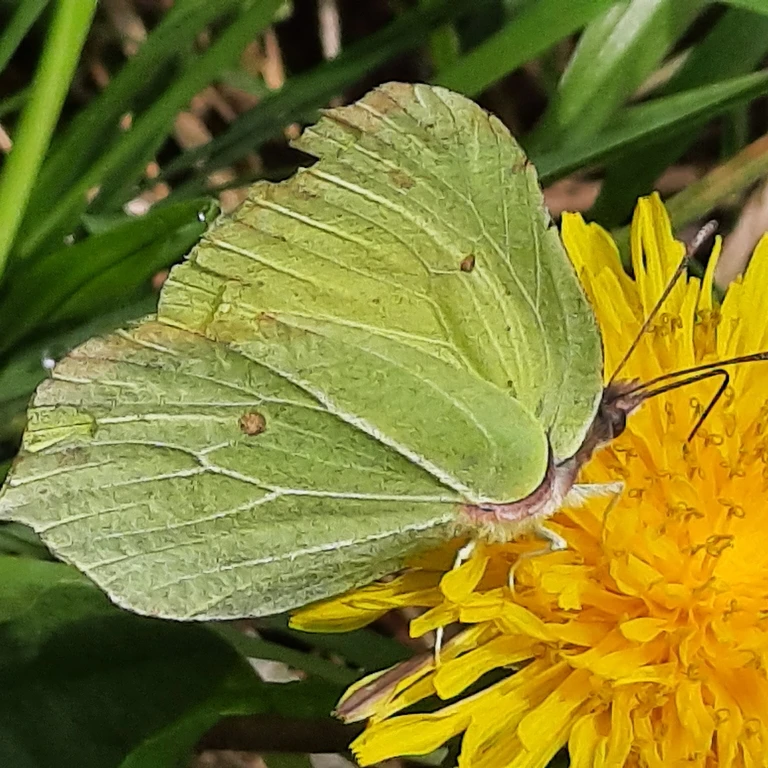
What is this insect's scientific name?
Gonepteryx rhamni
